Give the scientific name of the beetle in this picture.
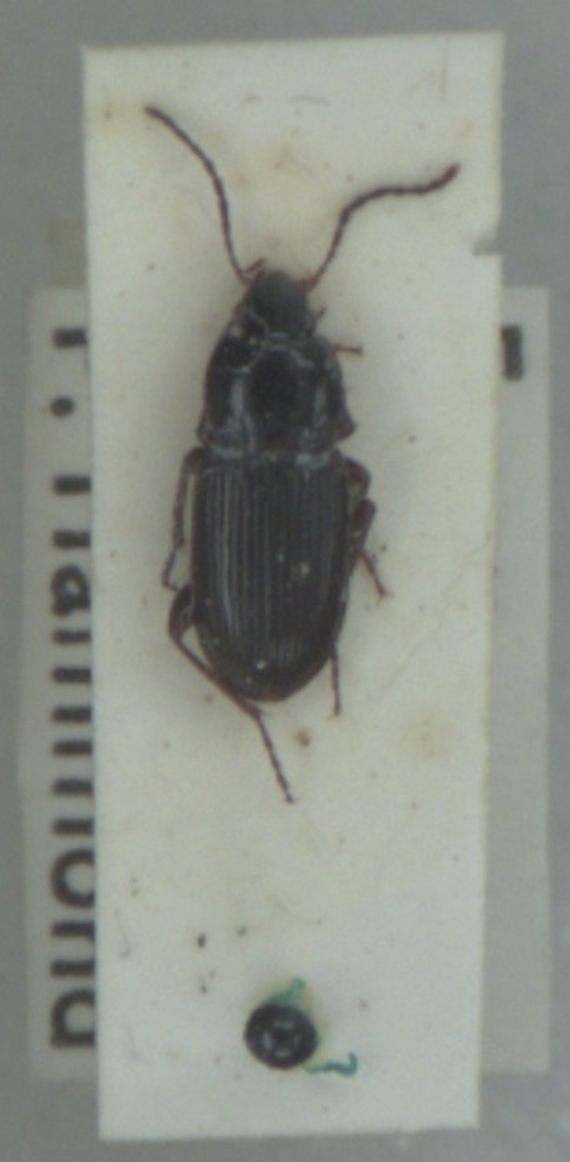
Pterostichus vernalis
